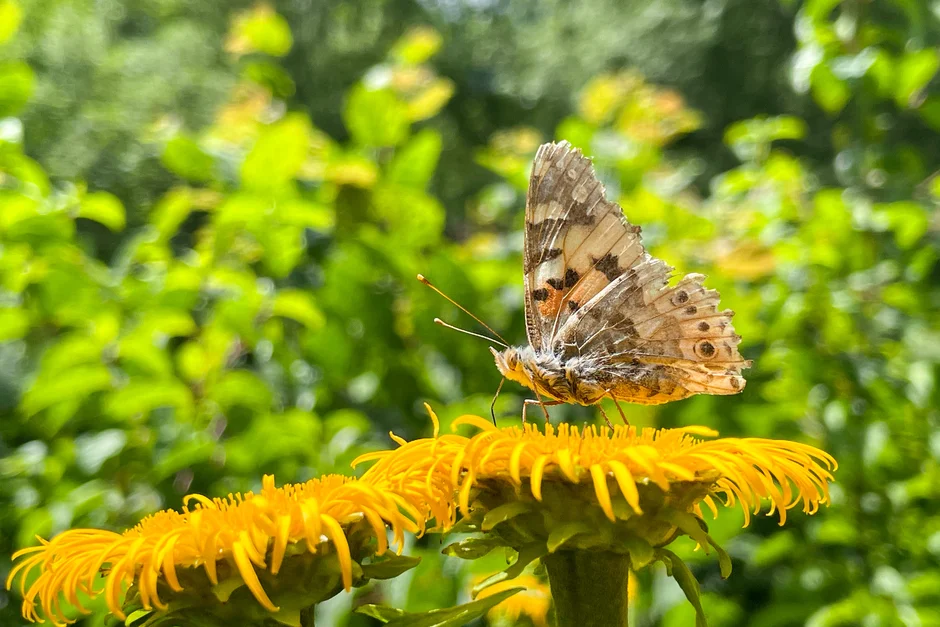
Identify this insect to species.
Vanessa cardui
